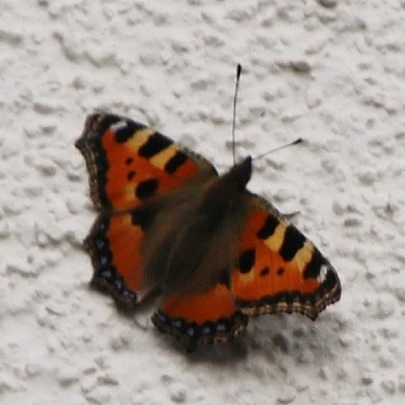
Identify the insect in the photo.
Aglais urticae
